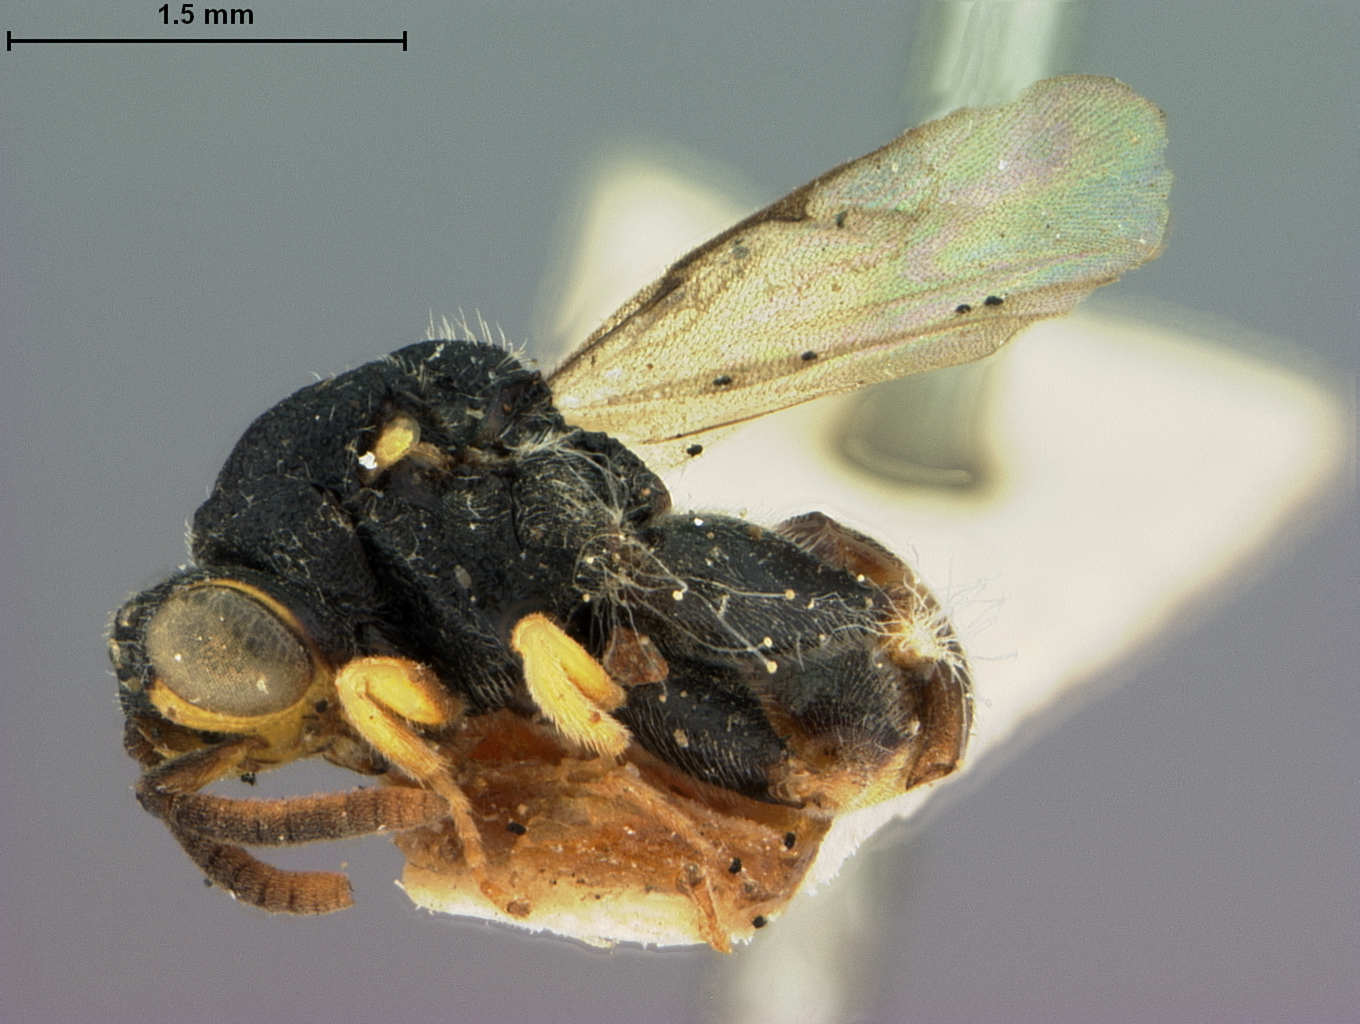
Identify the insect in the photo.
Chalcis flavipes
